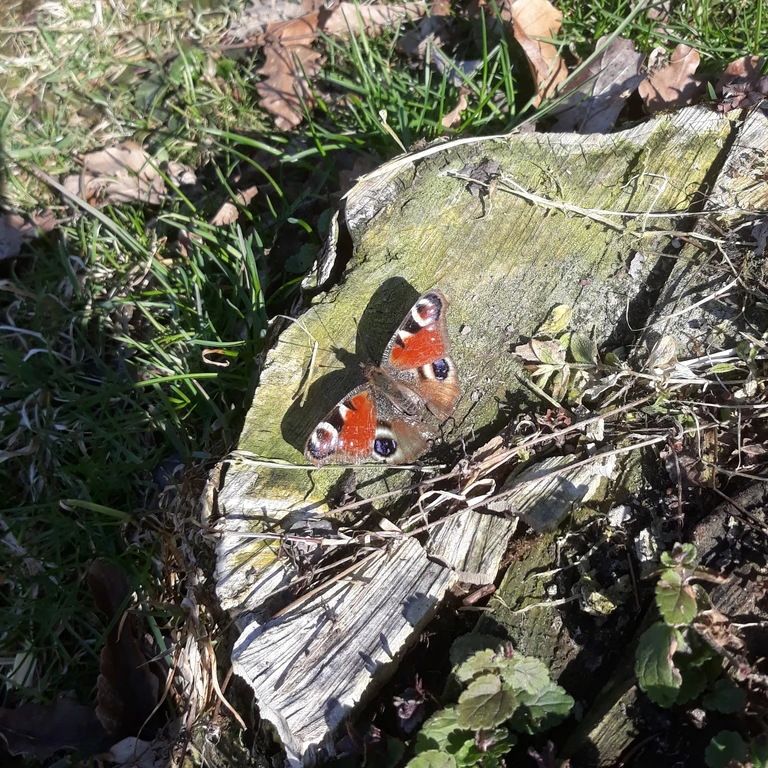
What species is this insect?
Aglais io
